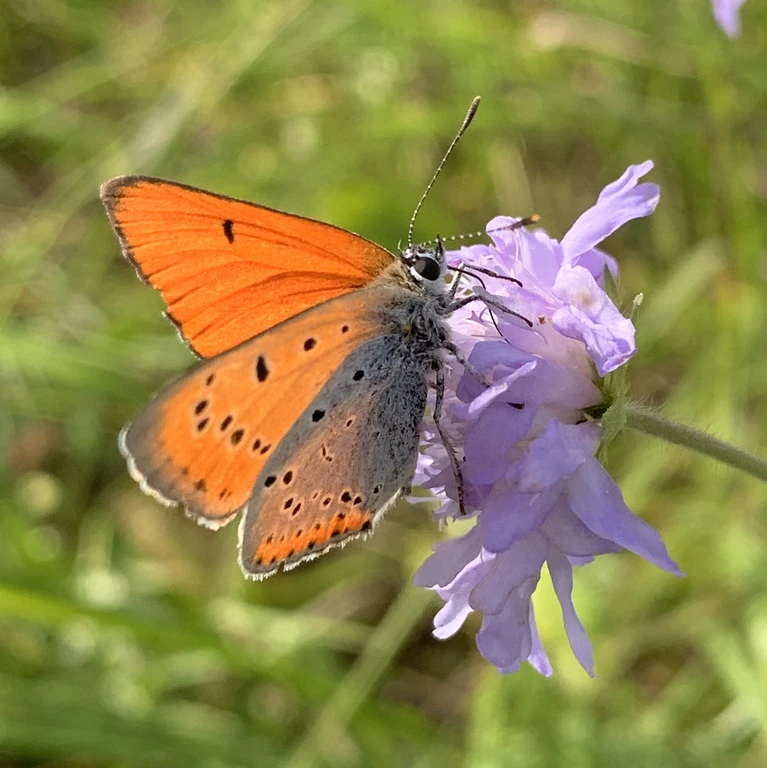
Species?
Lycaena dispar
